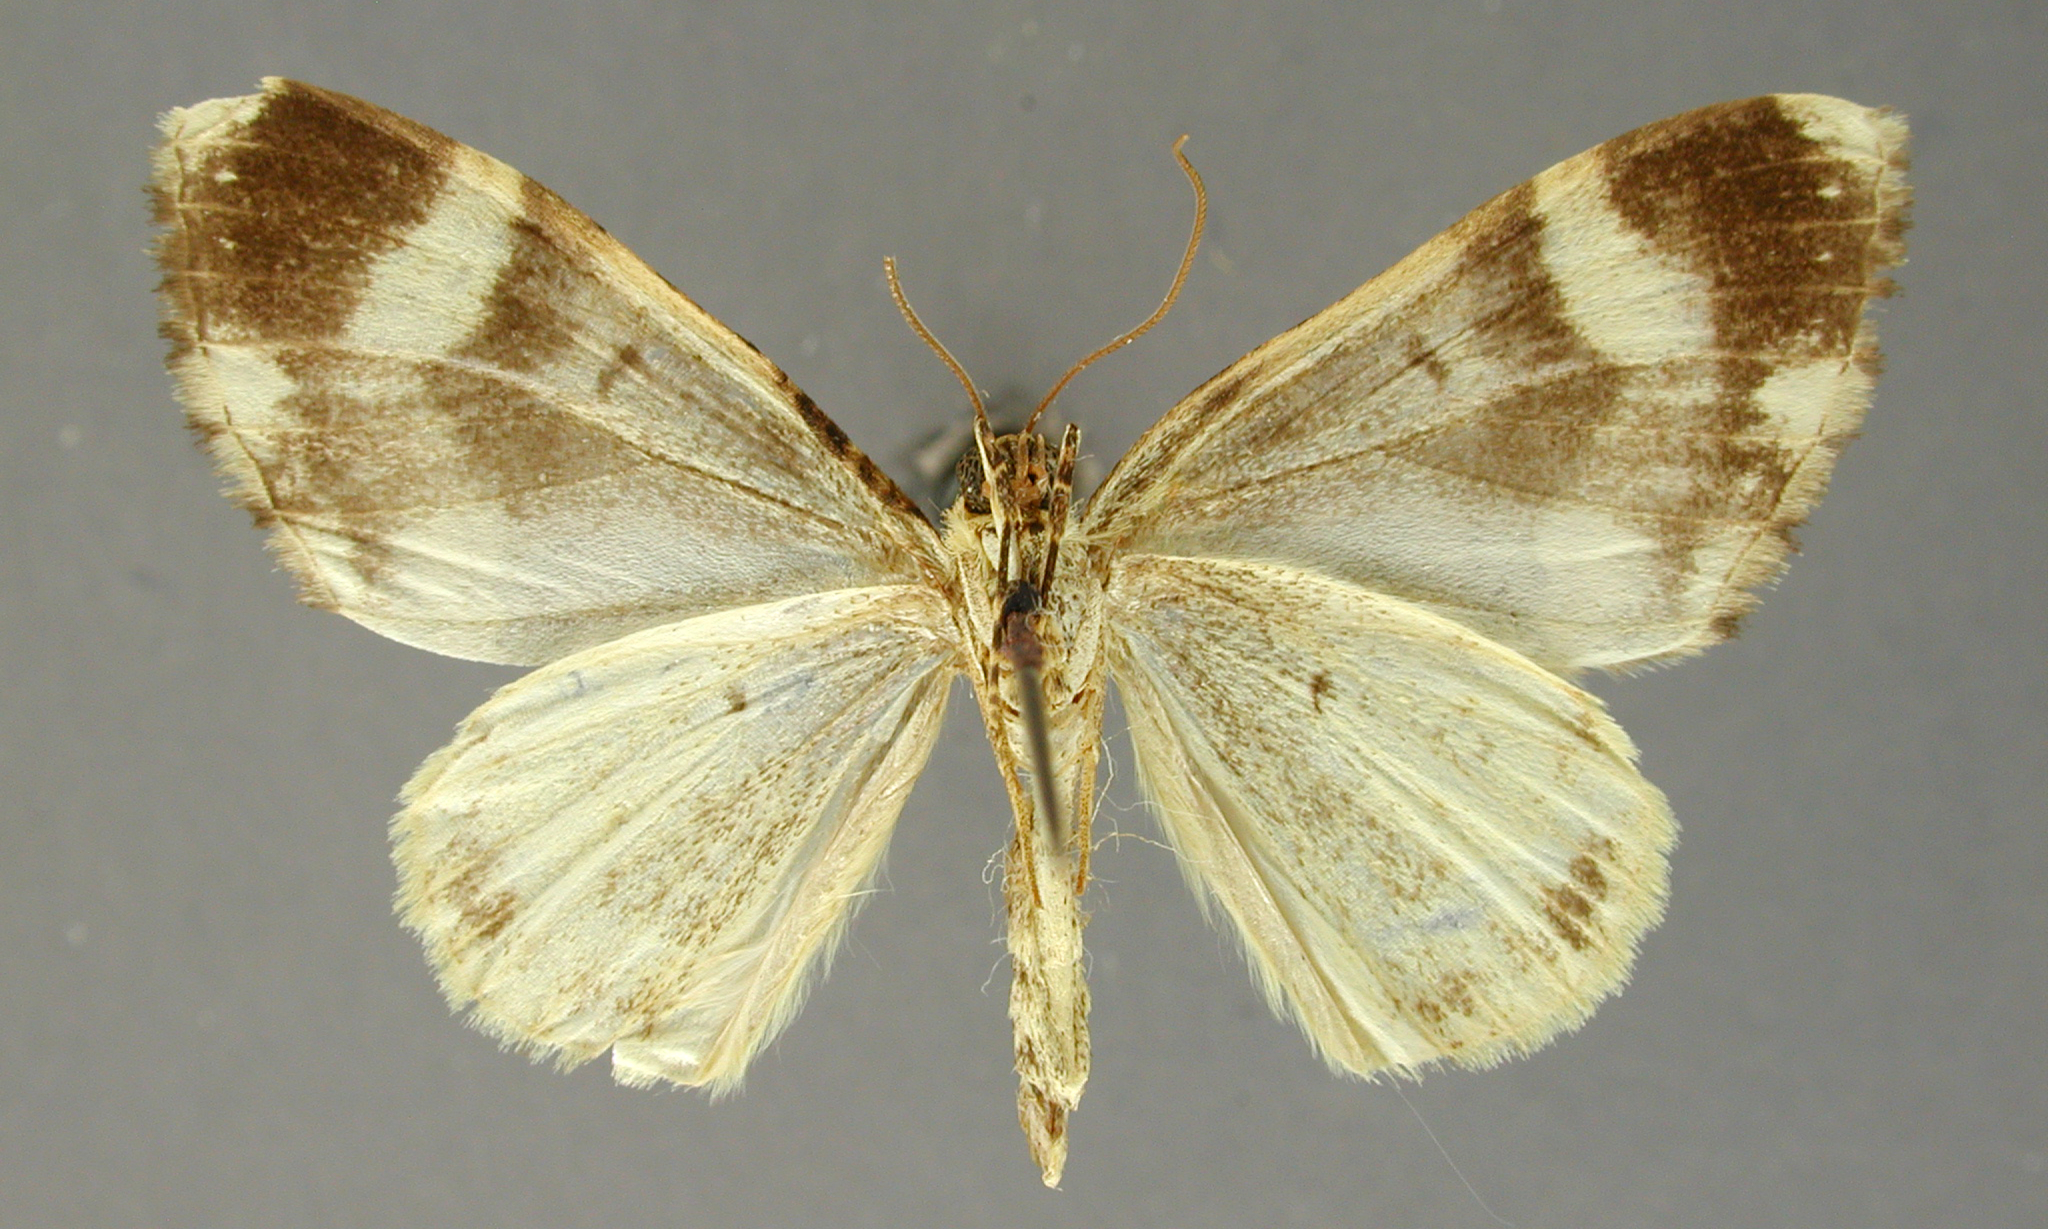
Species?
Hammaptera irrelata
